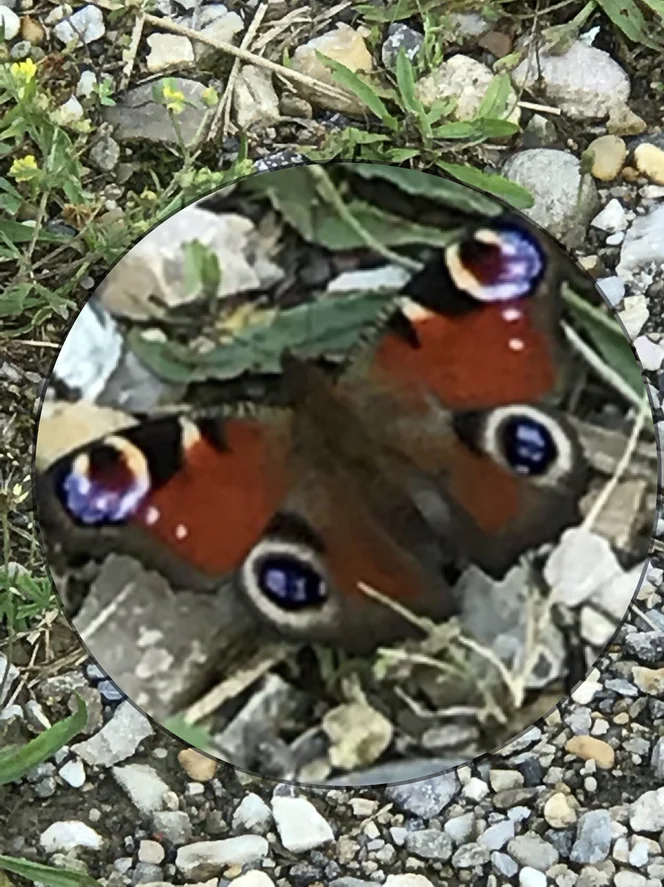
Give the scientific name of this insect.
Aglais io
